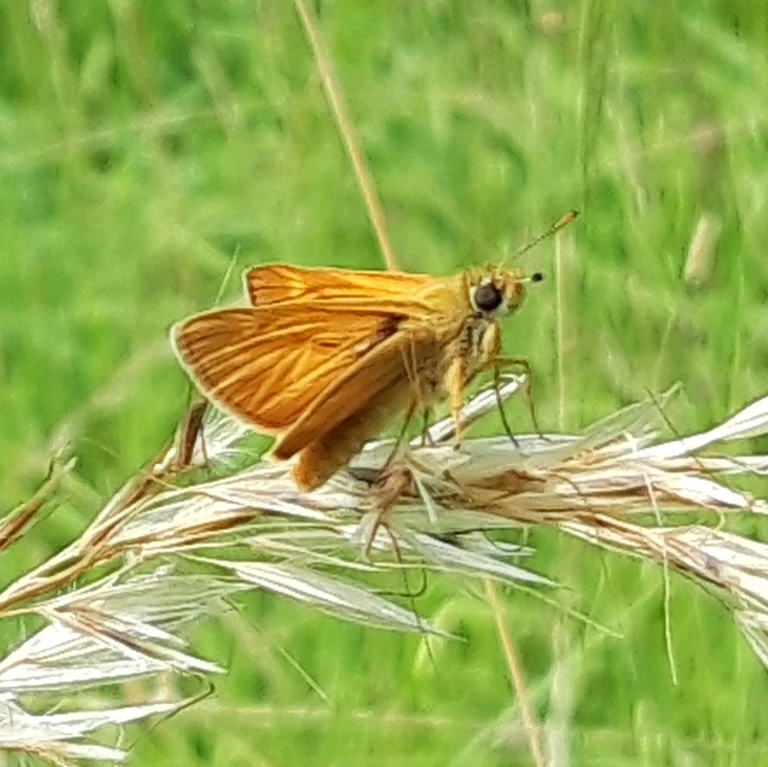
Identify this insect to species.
Ochlodes sylvanus (also Ochlodes venata)
